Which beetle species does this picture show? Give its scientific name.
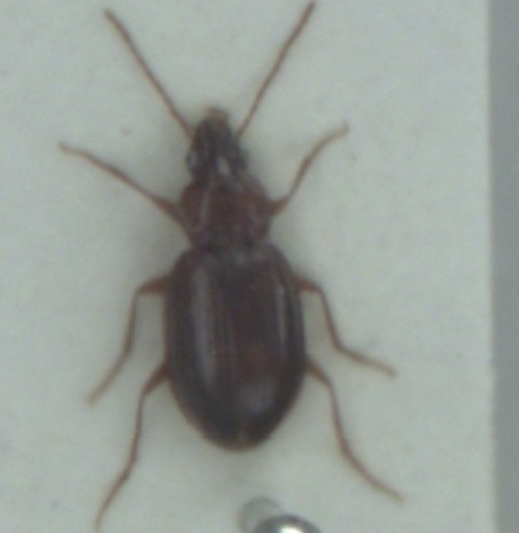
Ocys harpaloides
